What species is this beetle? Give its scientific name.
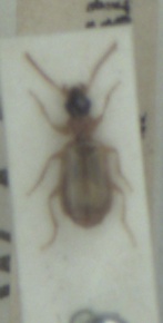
Philorhizus melanocephalus
